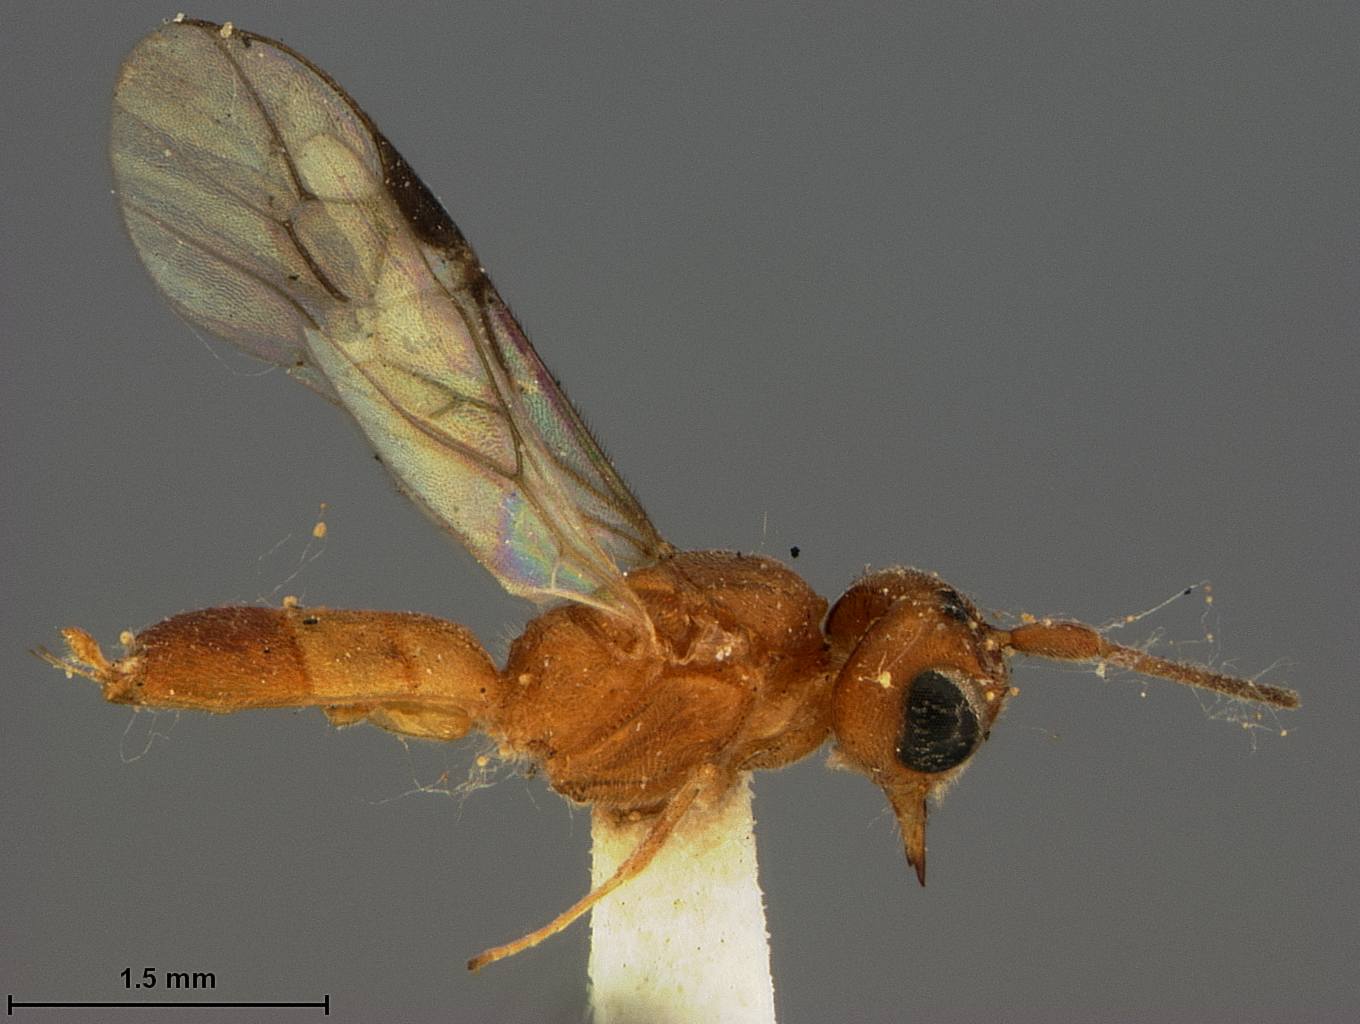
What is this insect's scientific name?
Phanerotoma australiensis
